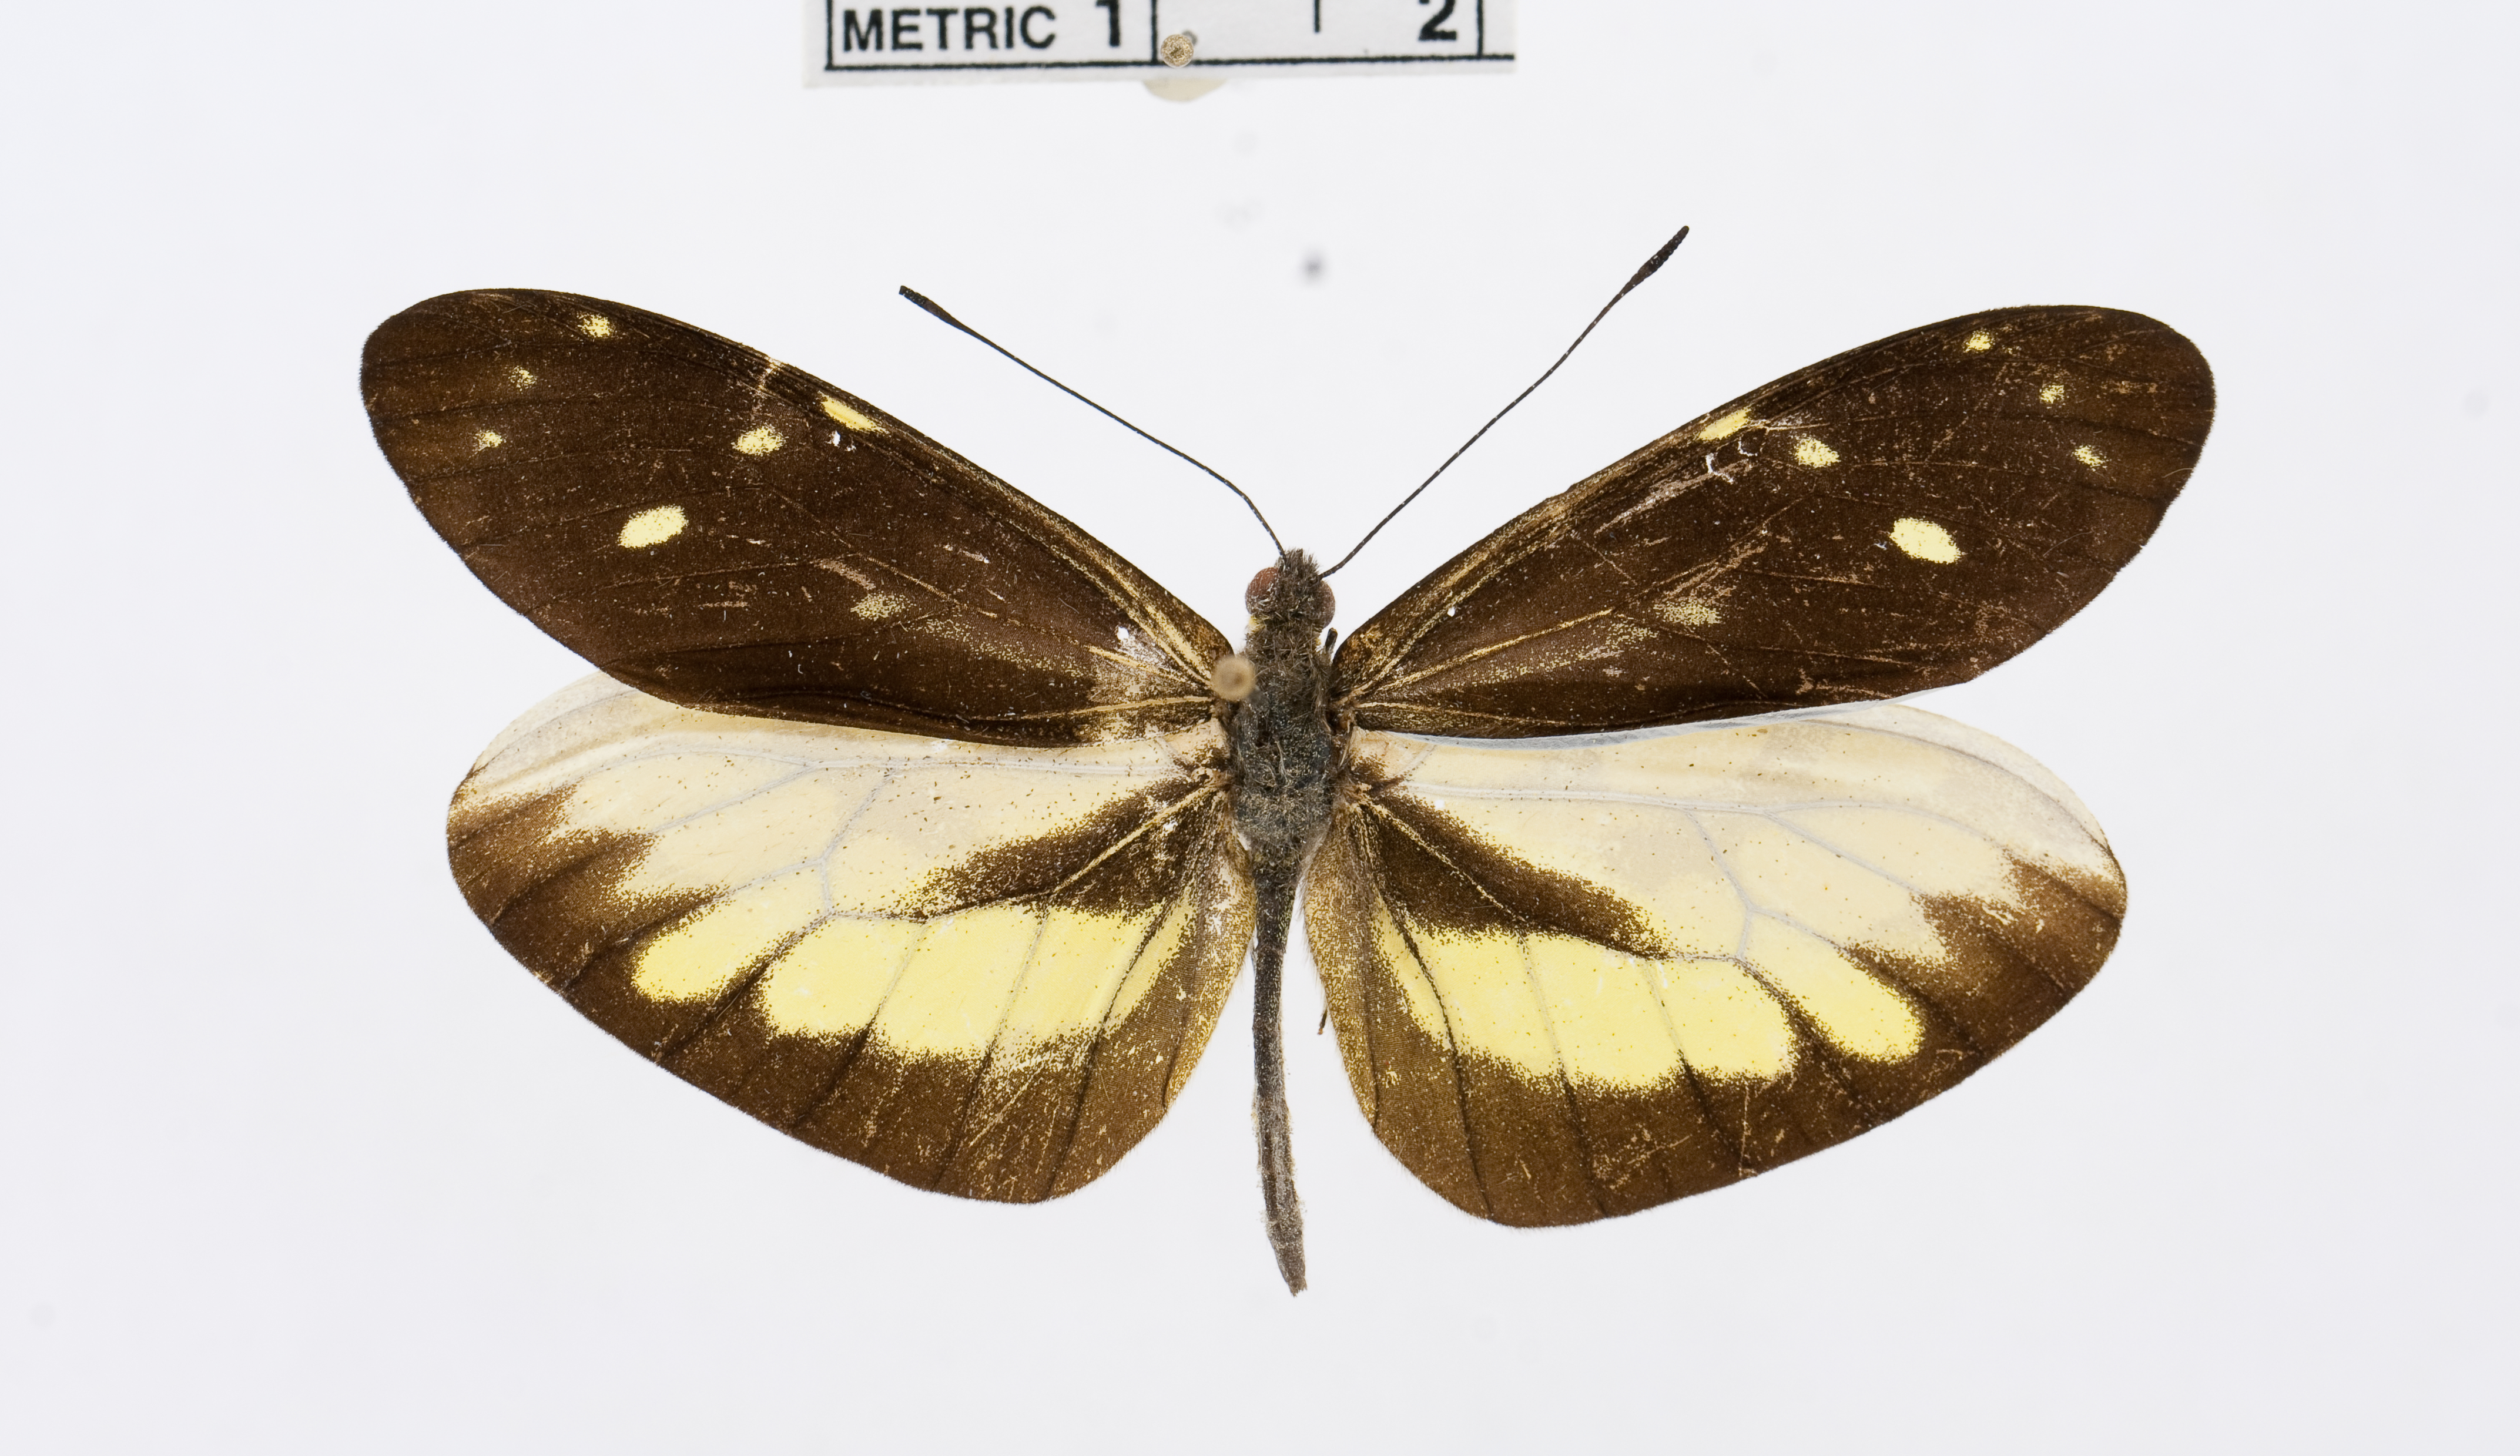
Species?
Dismorphia lua
